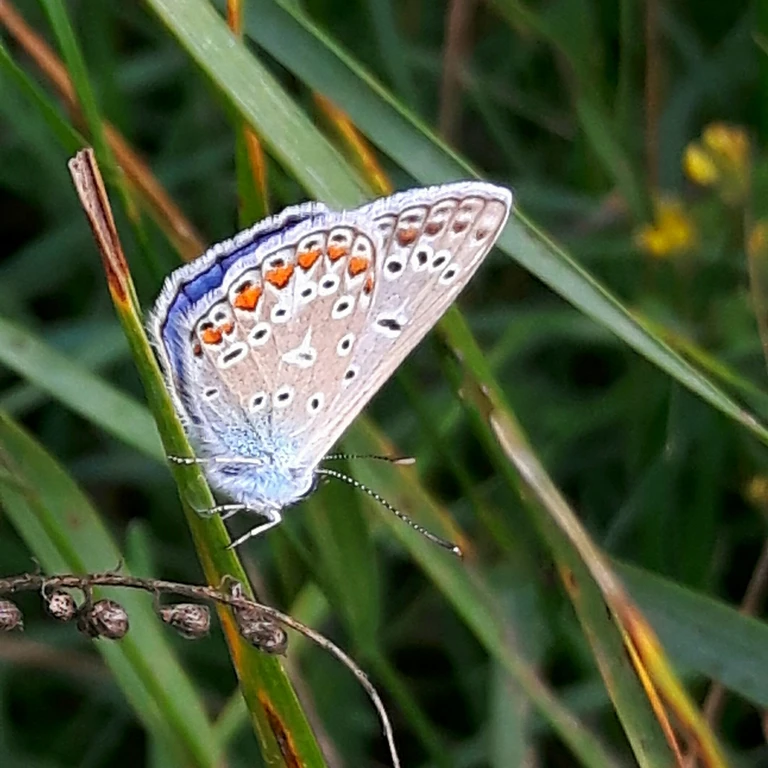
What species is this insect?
Polyommatus icarus
